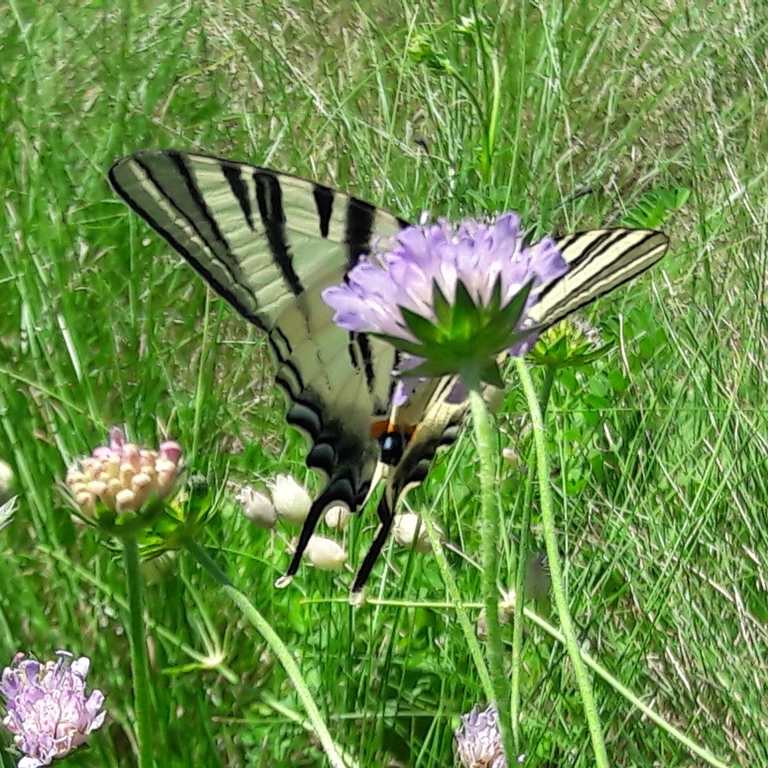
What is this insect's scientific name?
Iphiclides podalirius
